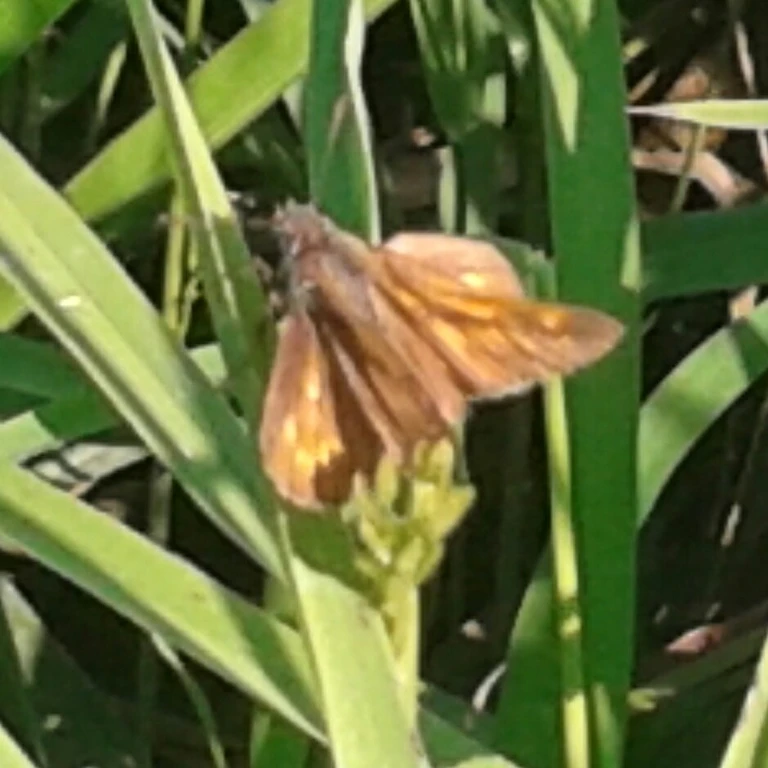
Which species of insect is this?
Ochlodes sylvanus (also Ochlodes venata)
